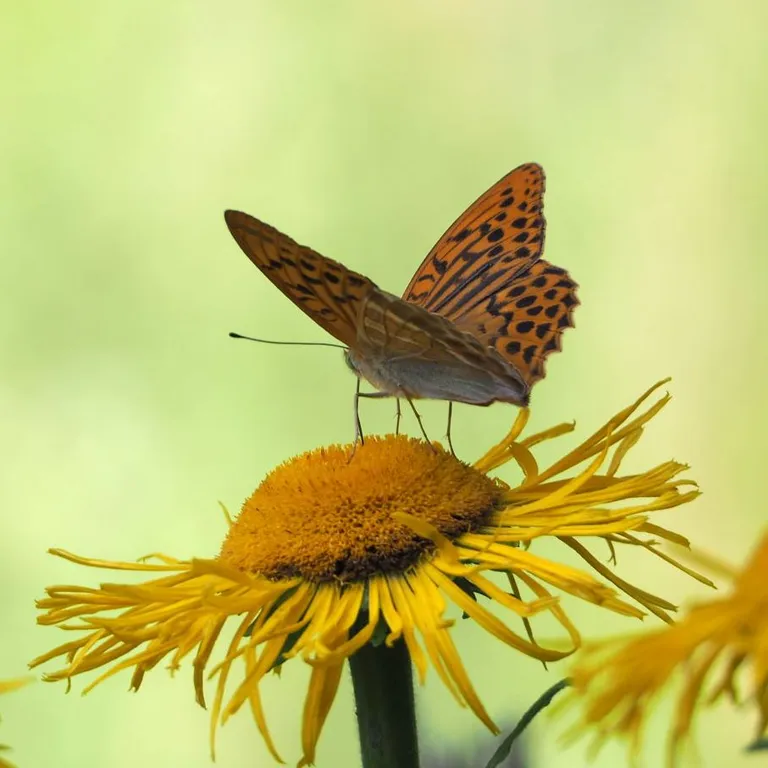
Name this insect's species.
Argynnis paphia
